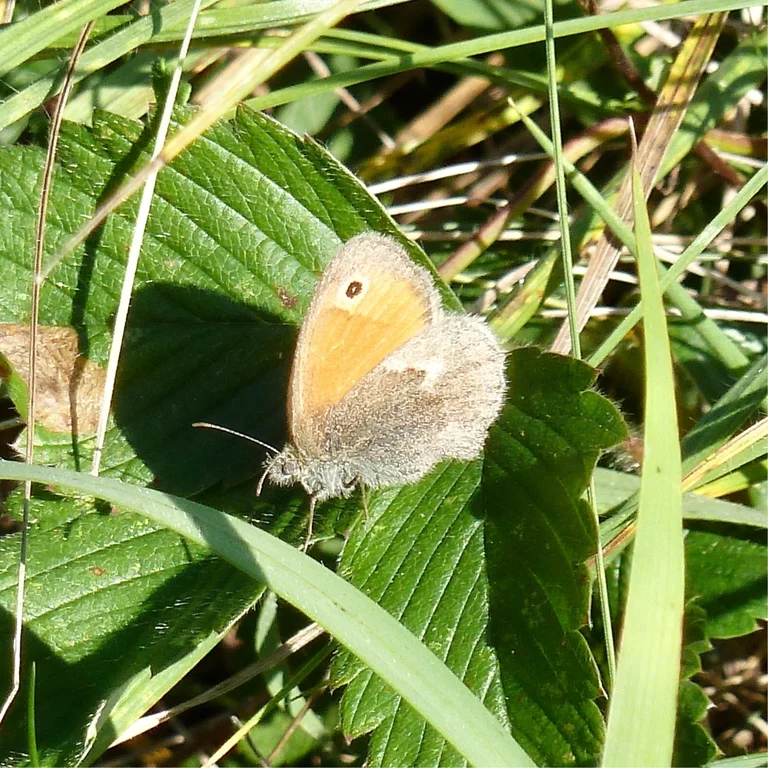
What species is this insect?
Coenonympha pamphilus
